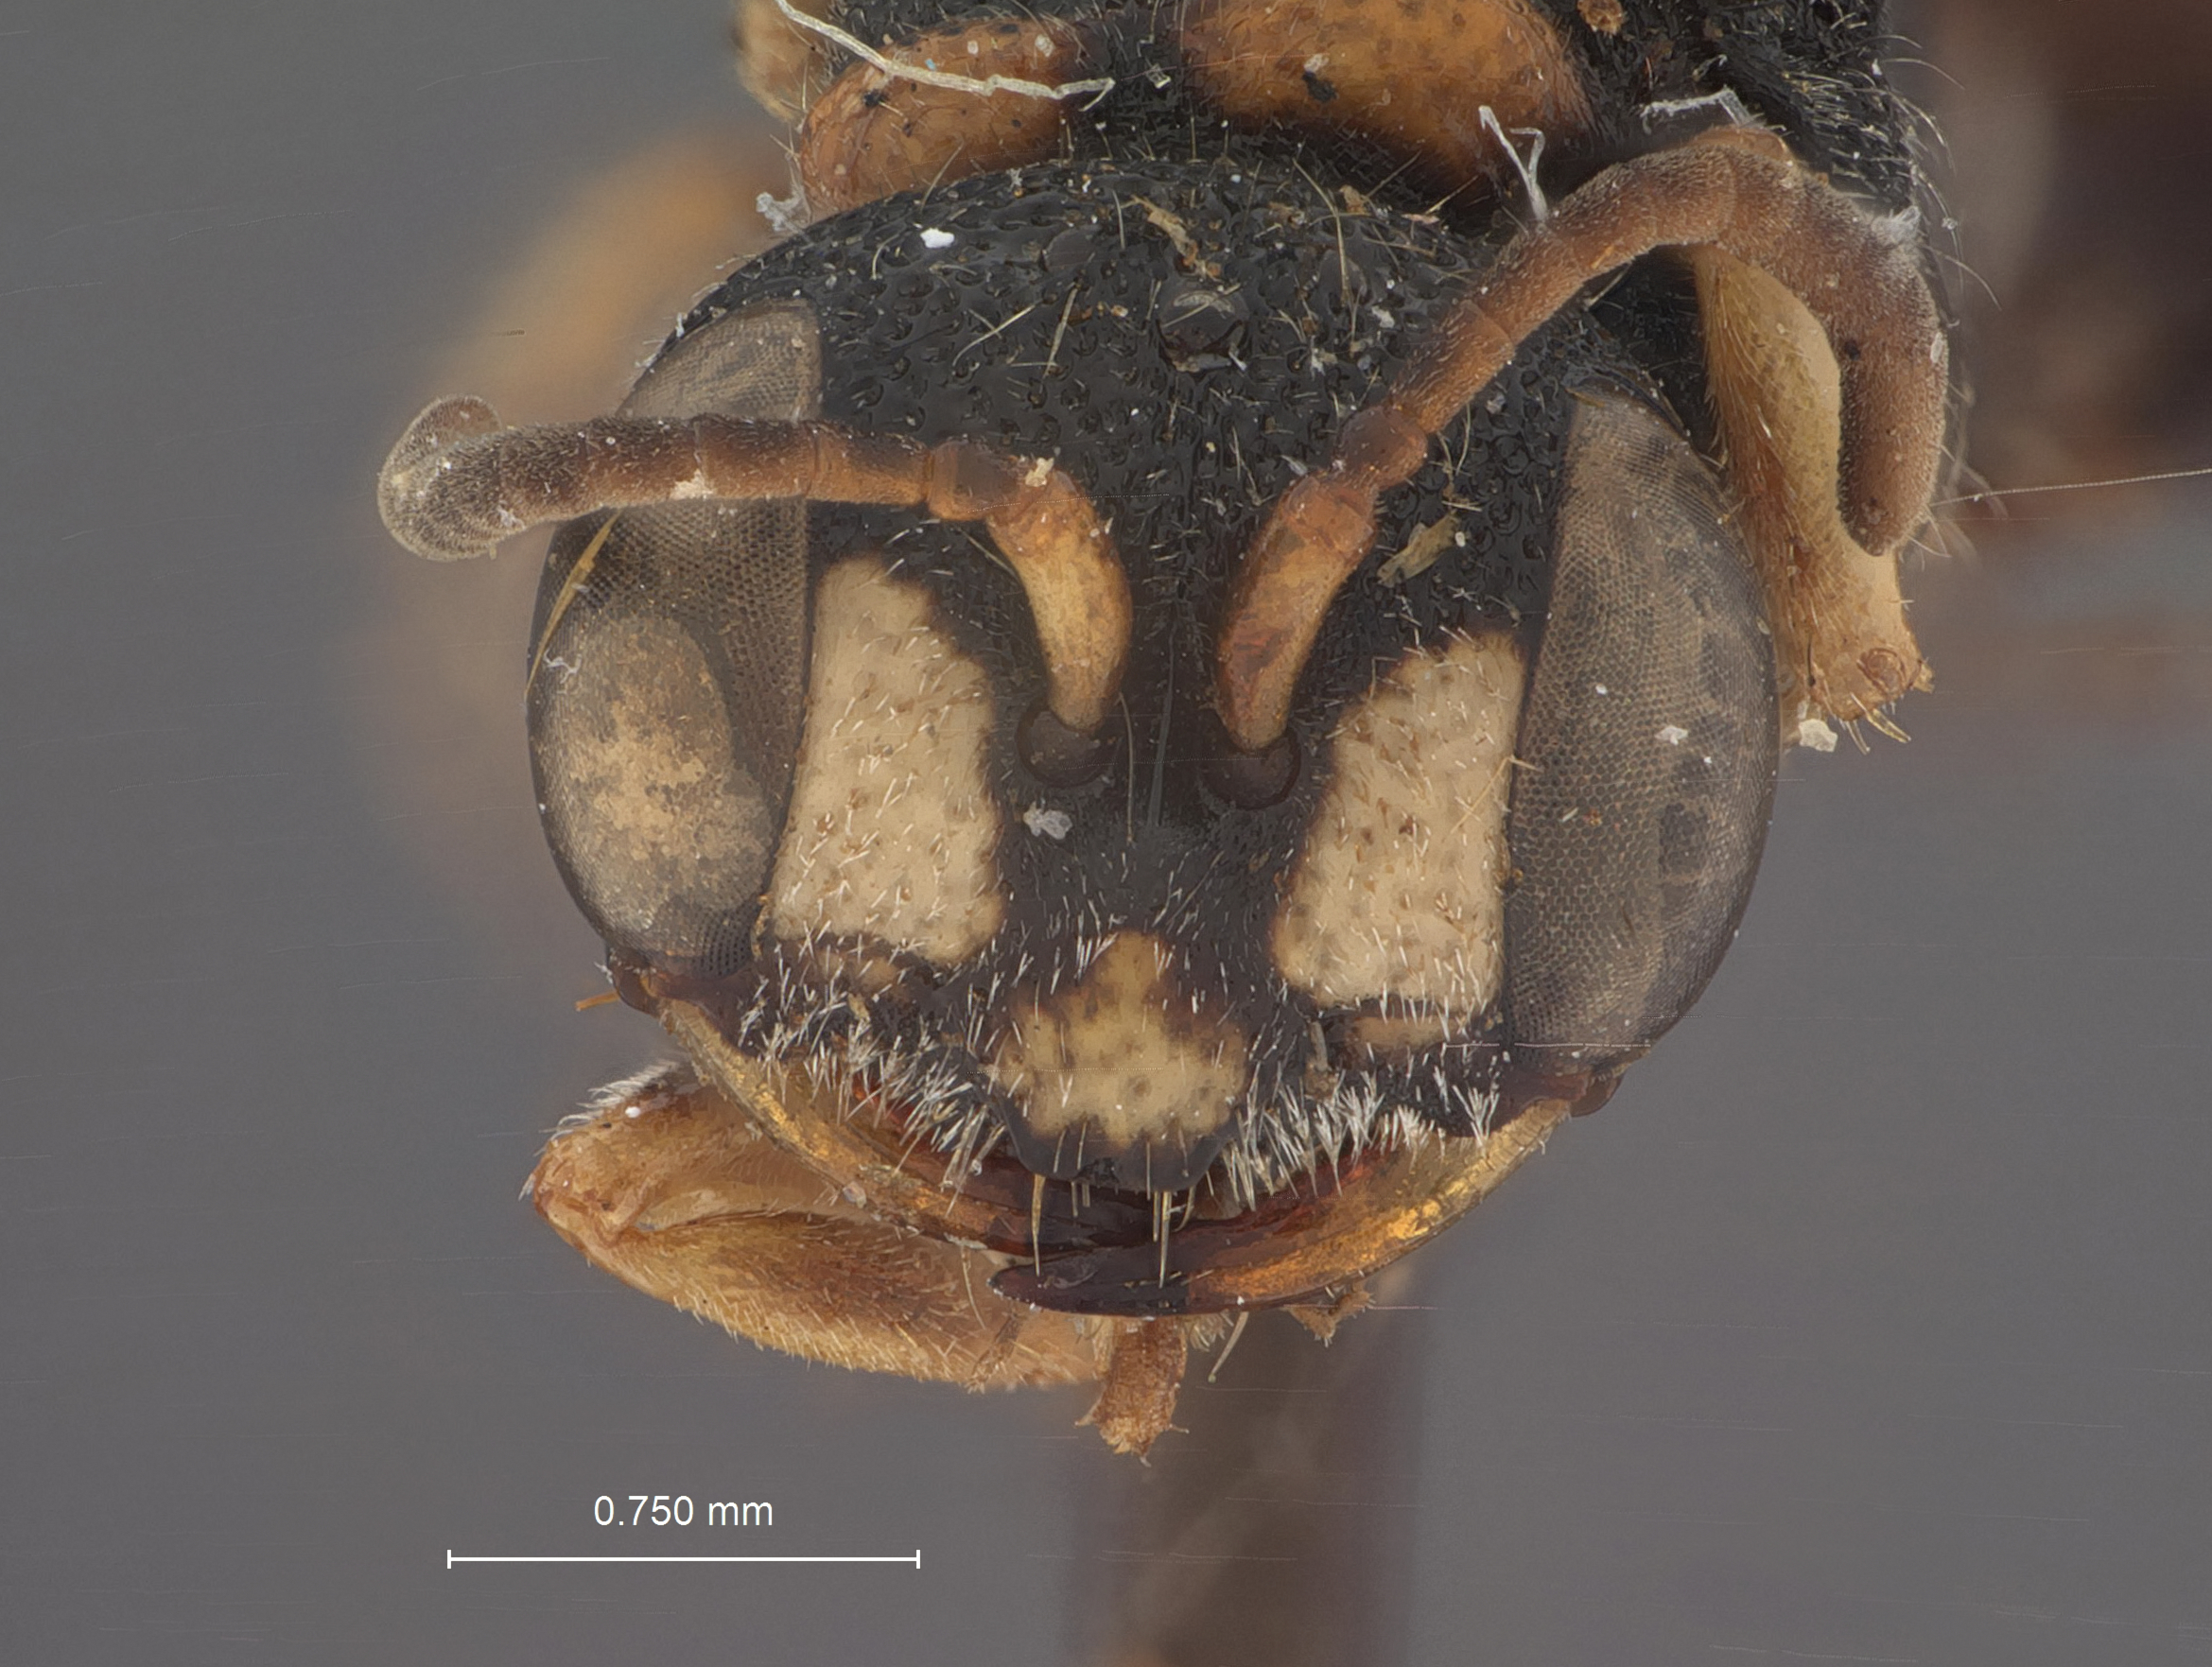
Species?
Cerceris windorum
